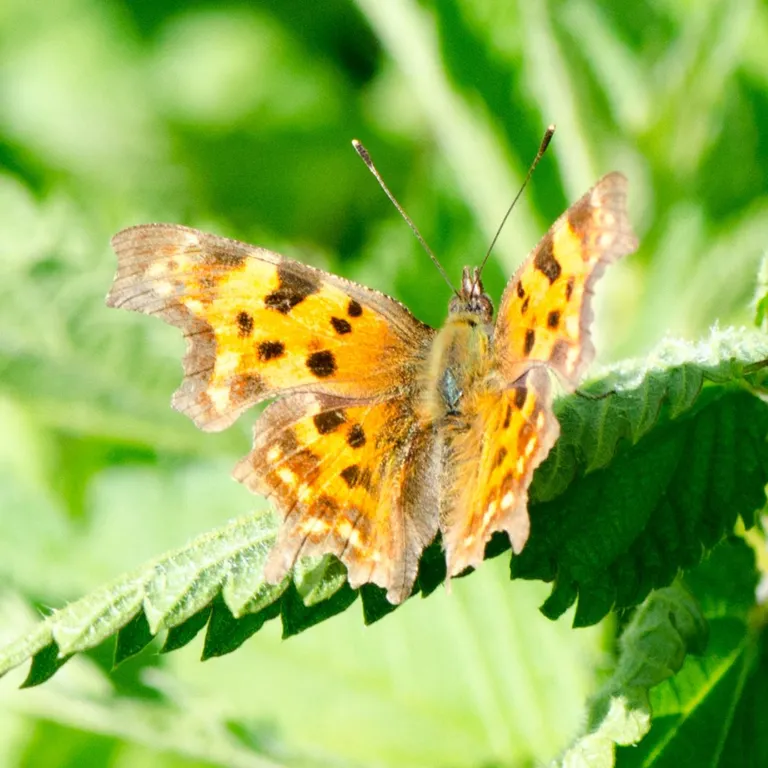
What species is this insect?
Polygonia c-album
